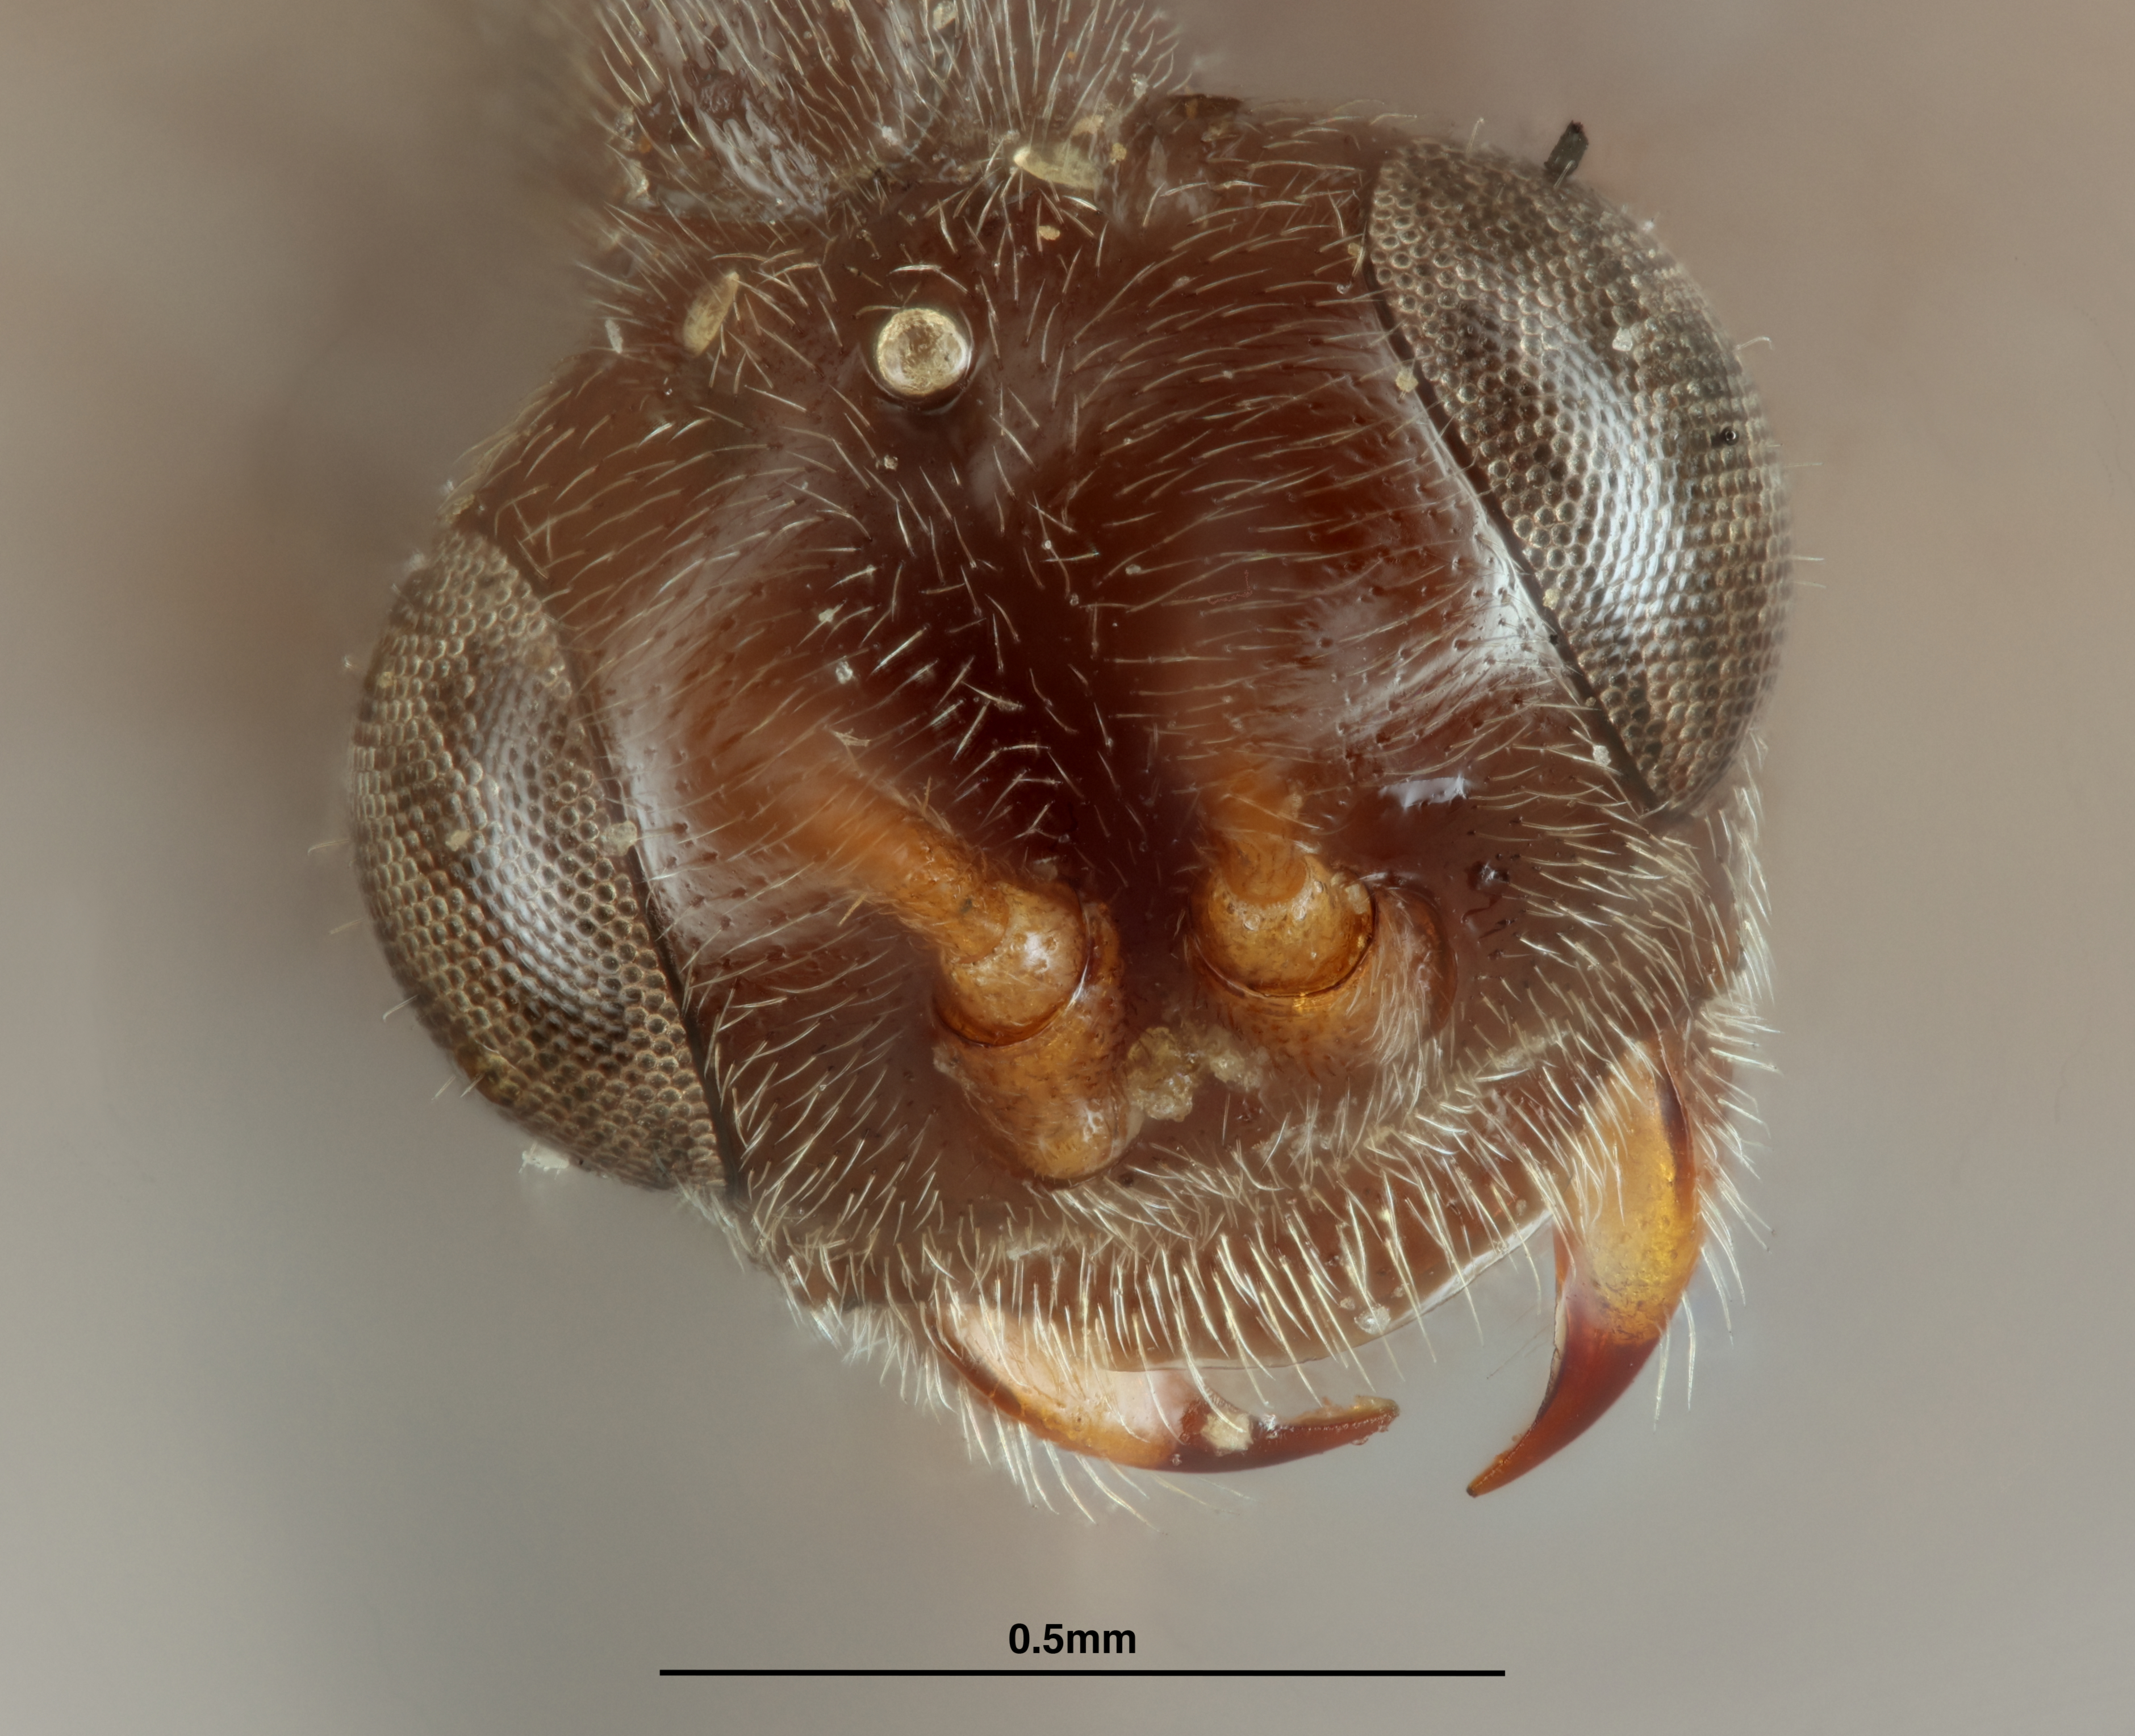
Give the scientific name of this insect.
Proctotrypes florissantensis
